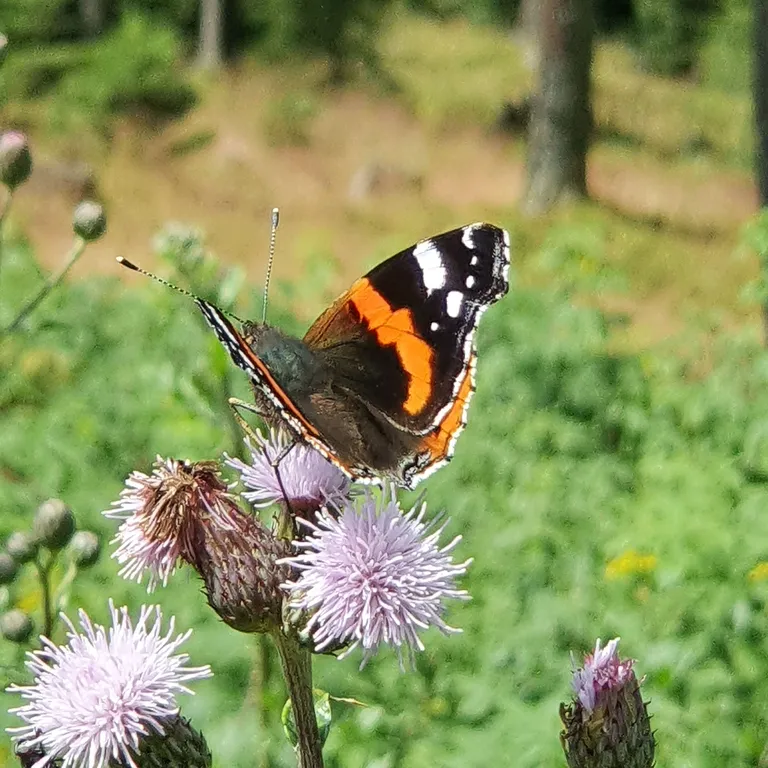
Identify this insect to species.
Vanessa atalanta
